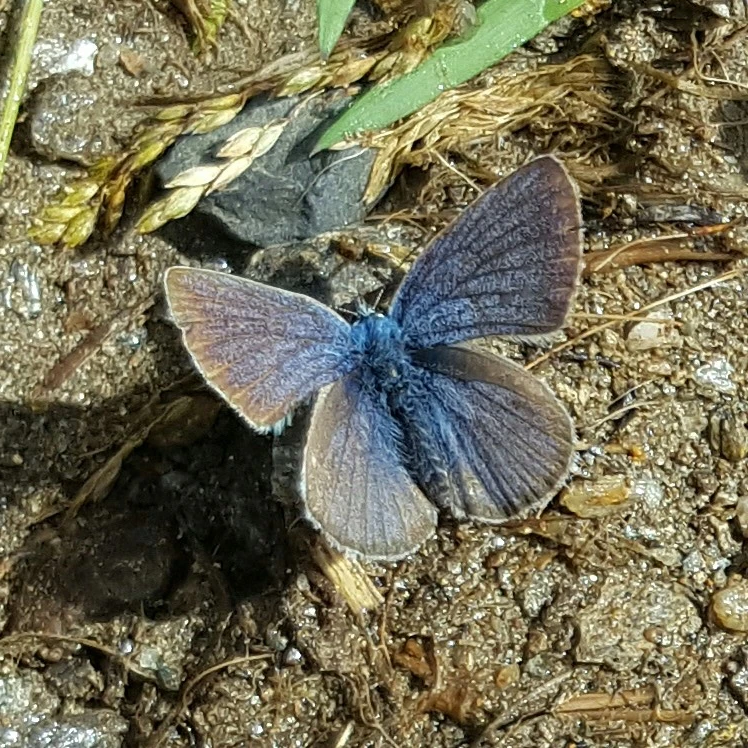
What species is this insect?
Cyaniris semiargus
